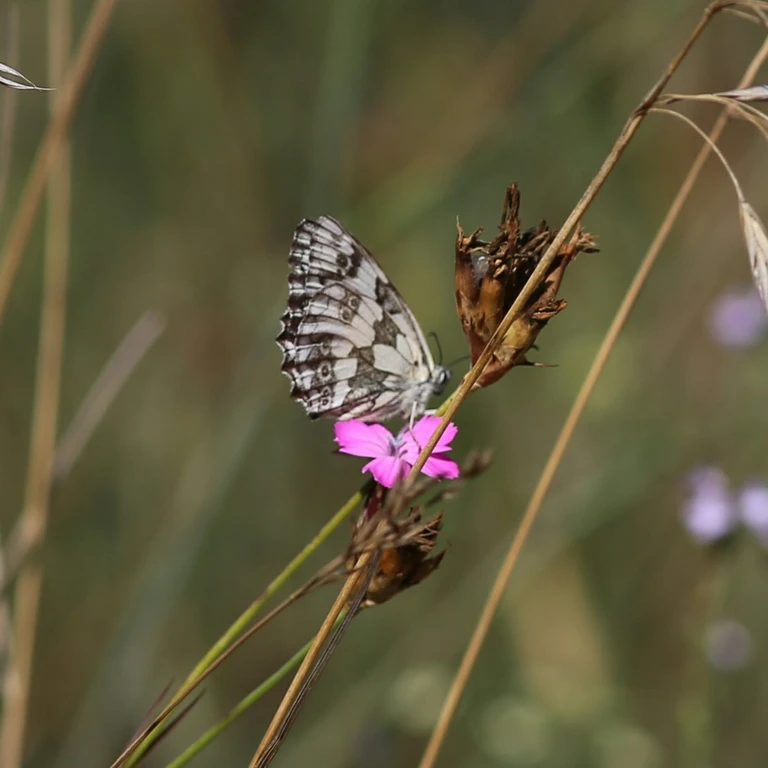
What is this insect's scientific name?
Melanargia galathea
